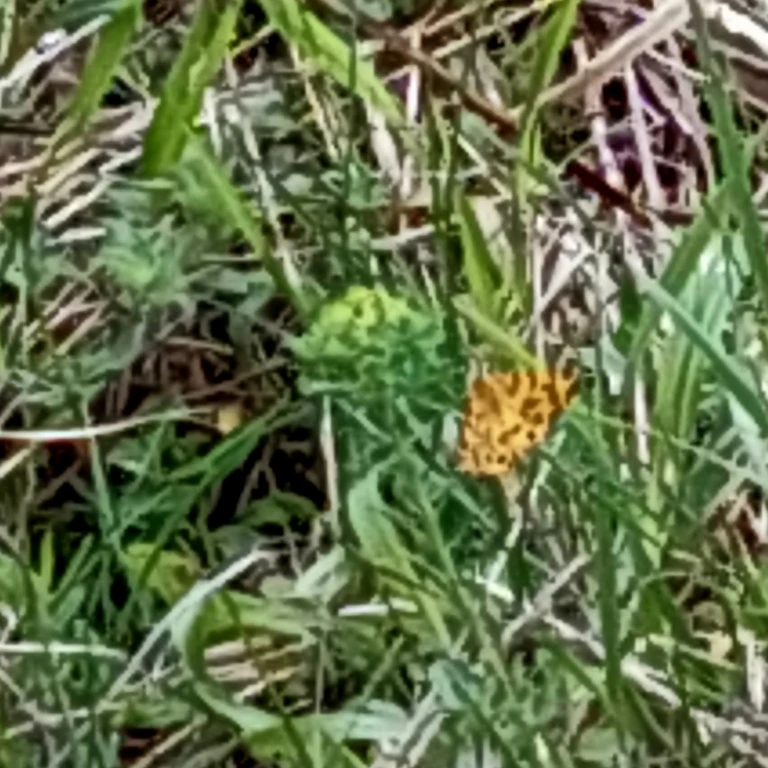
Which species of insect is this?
Pseudopanthera macularia
